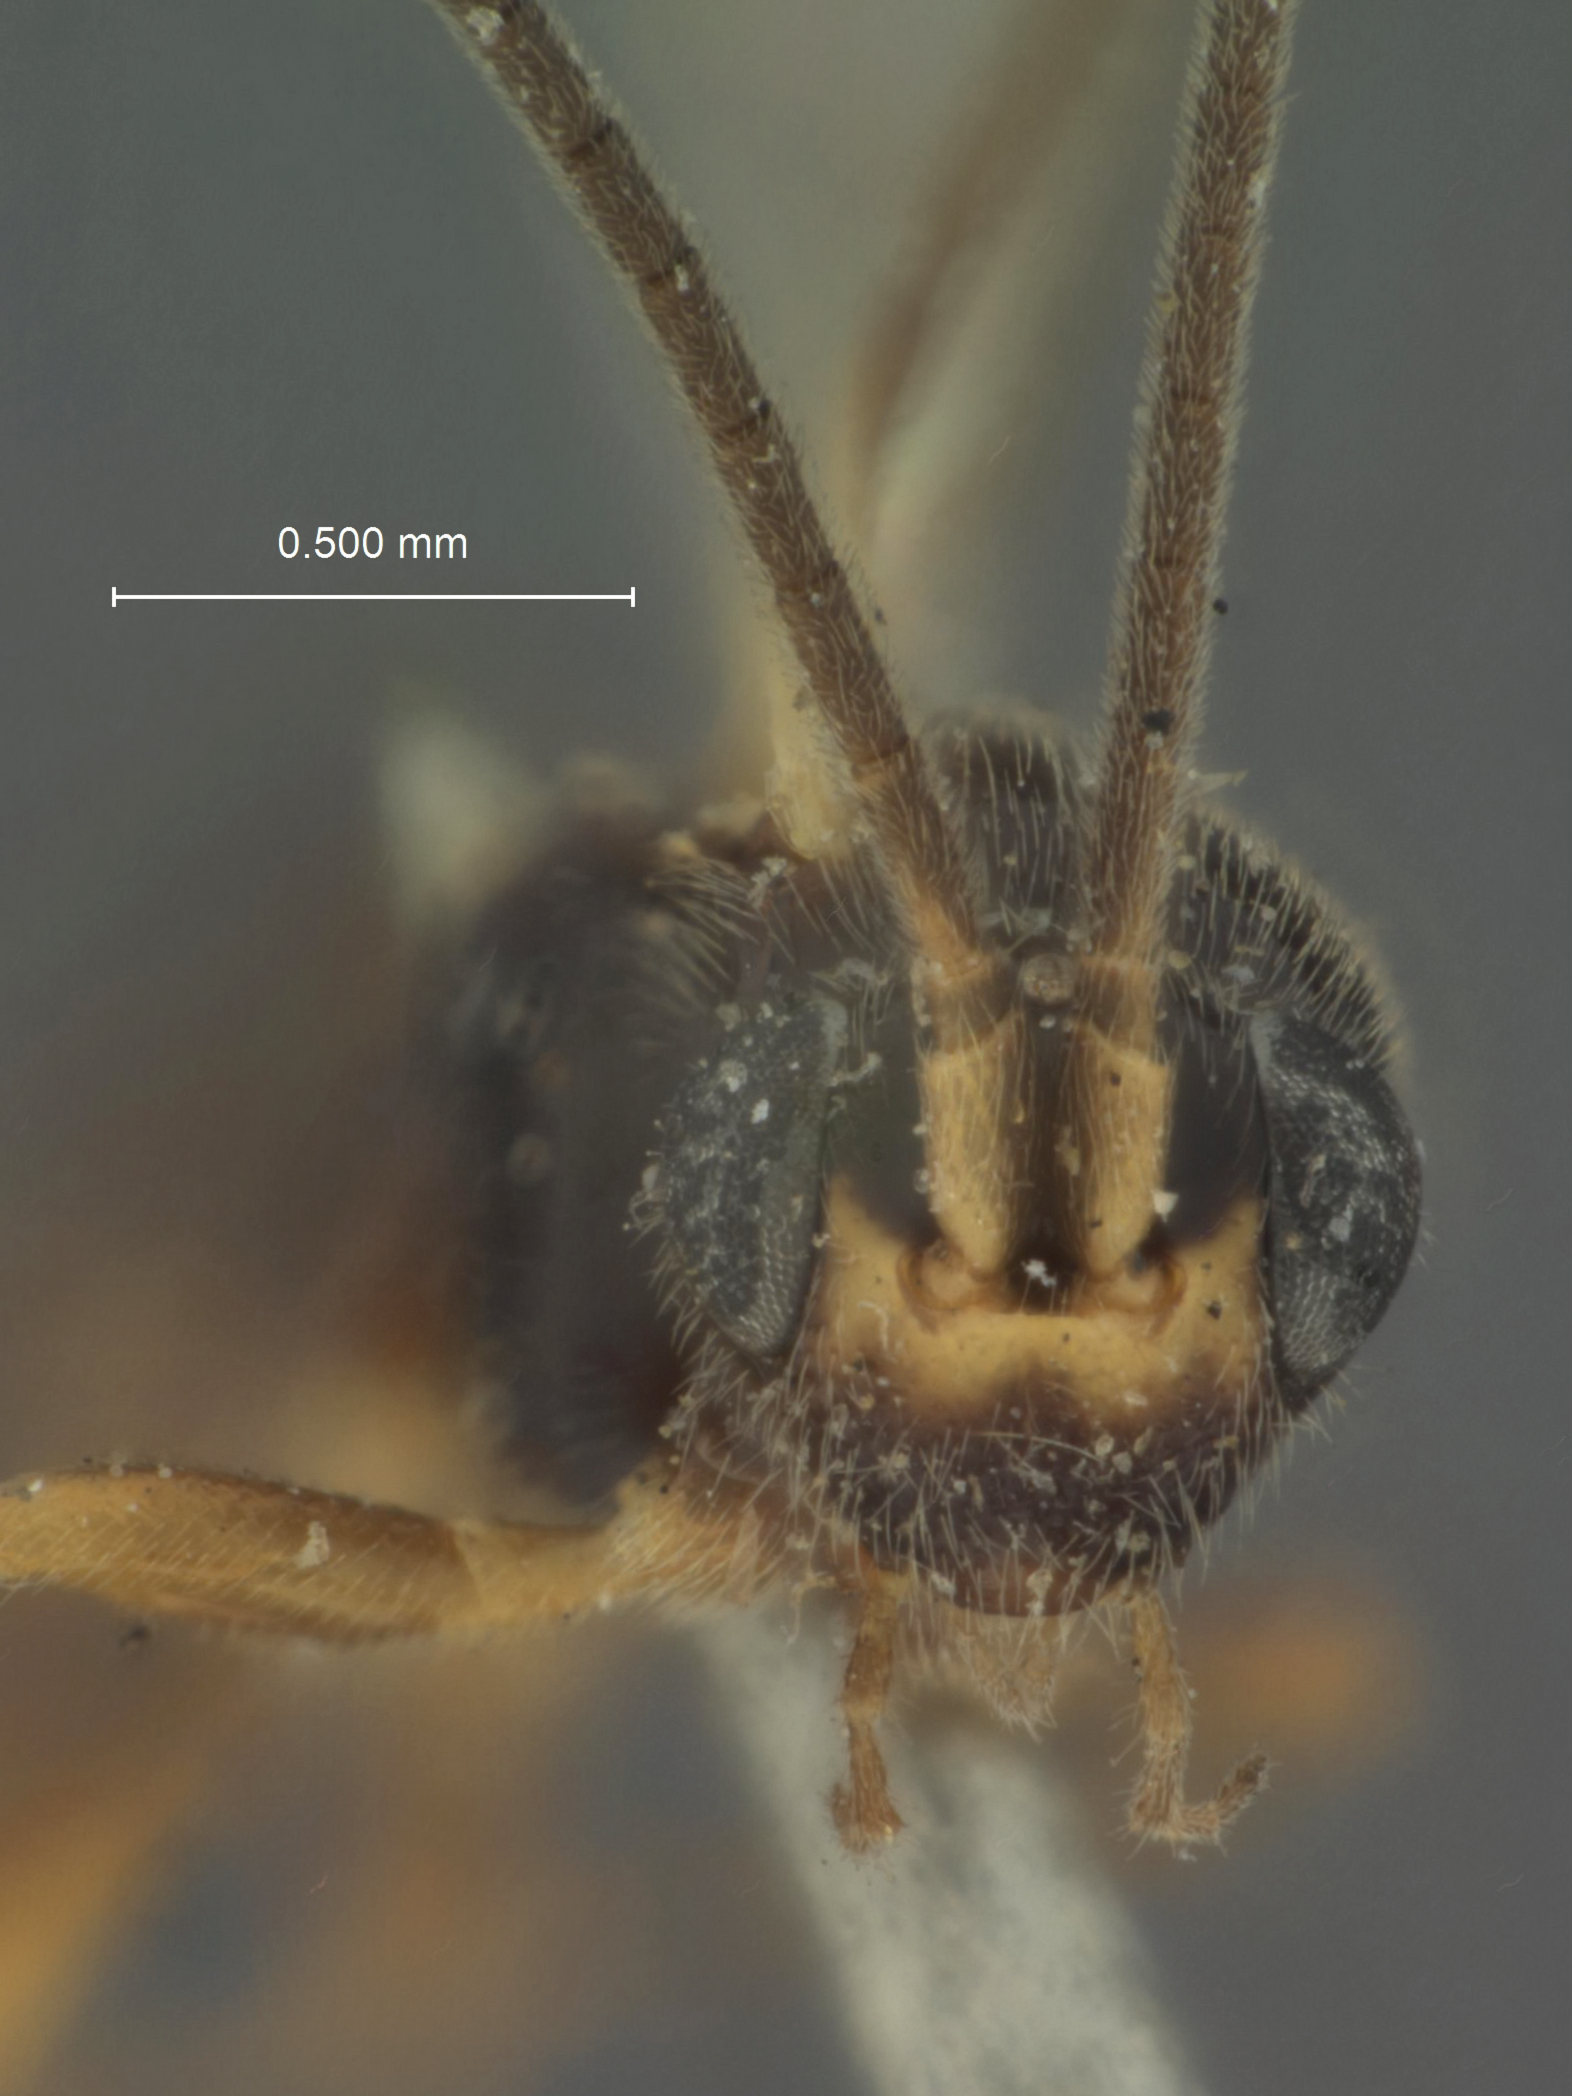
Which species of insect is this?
Phaenosemus sitkensis
